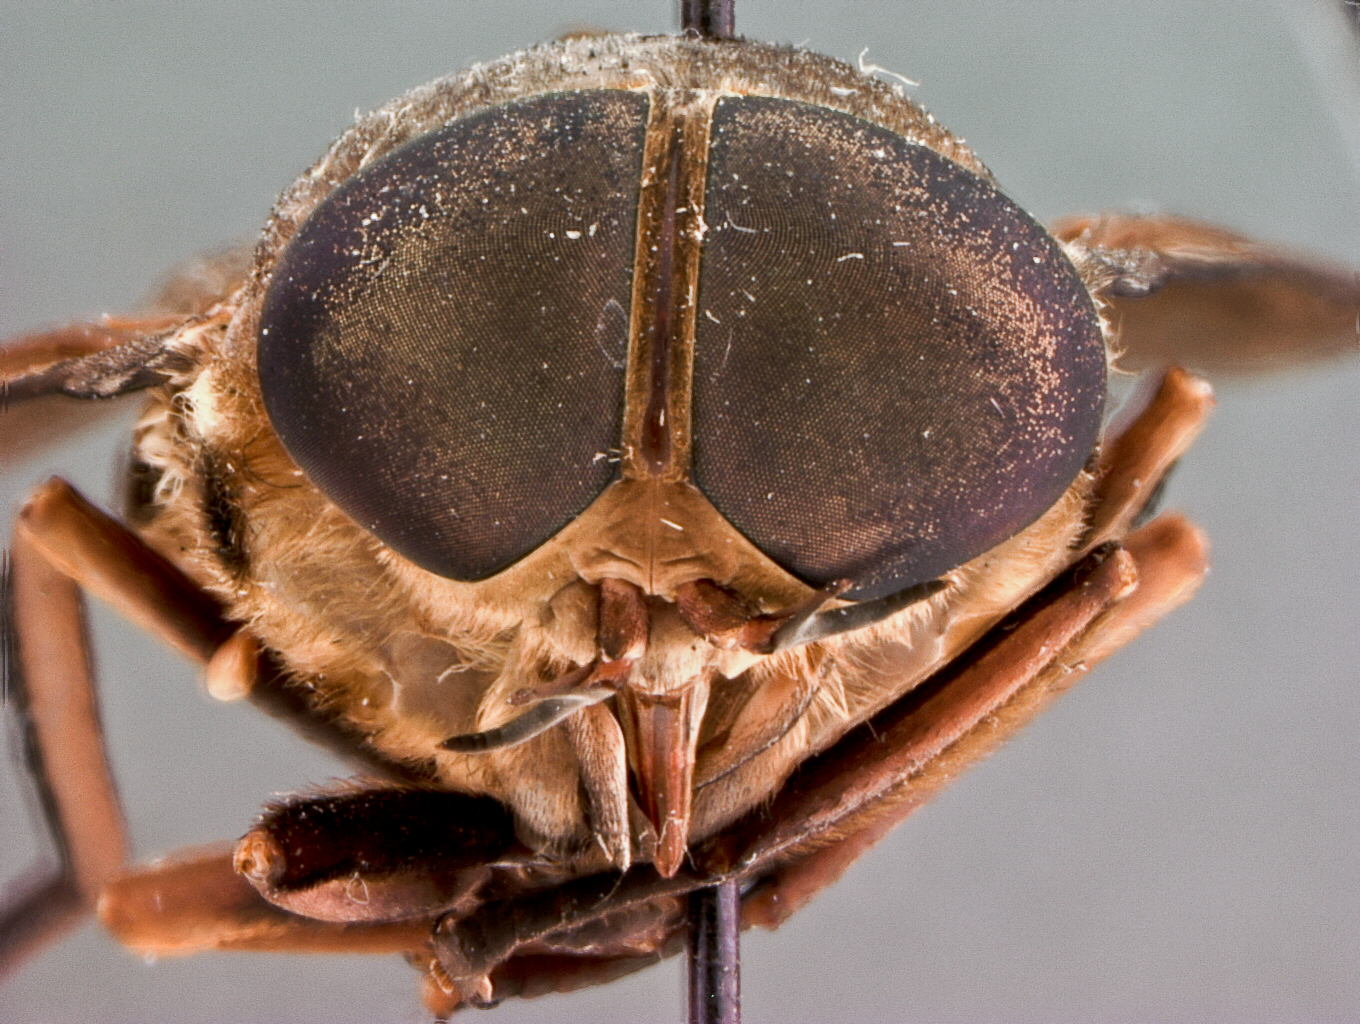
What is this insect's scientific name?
Tabanus punctipleura
